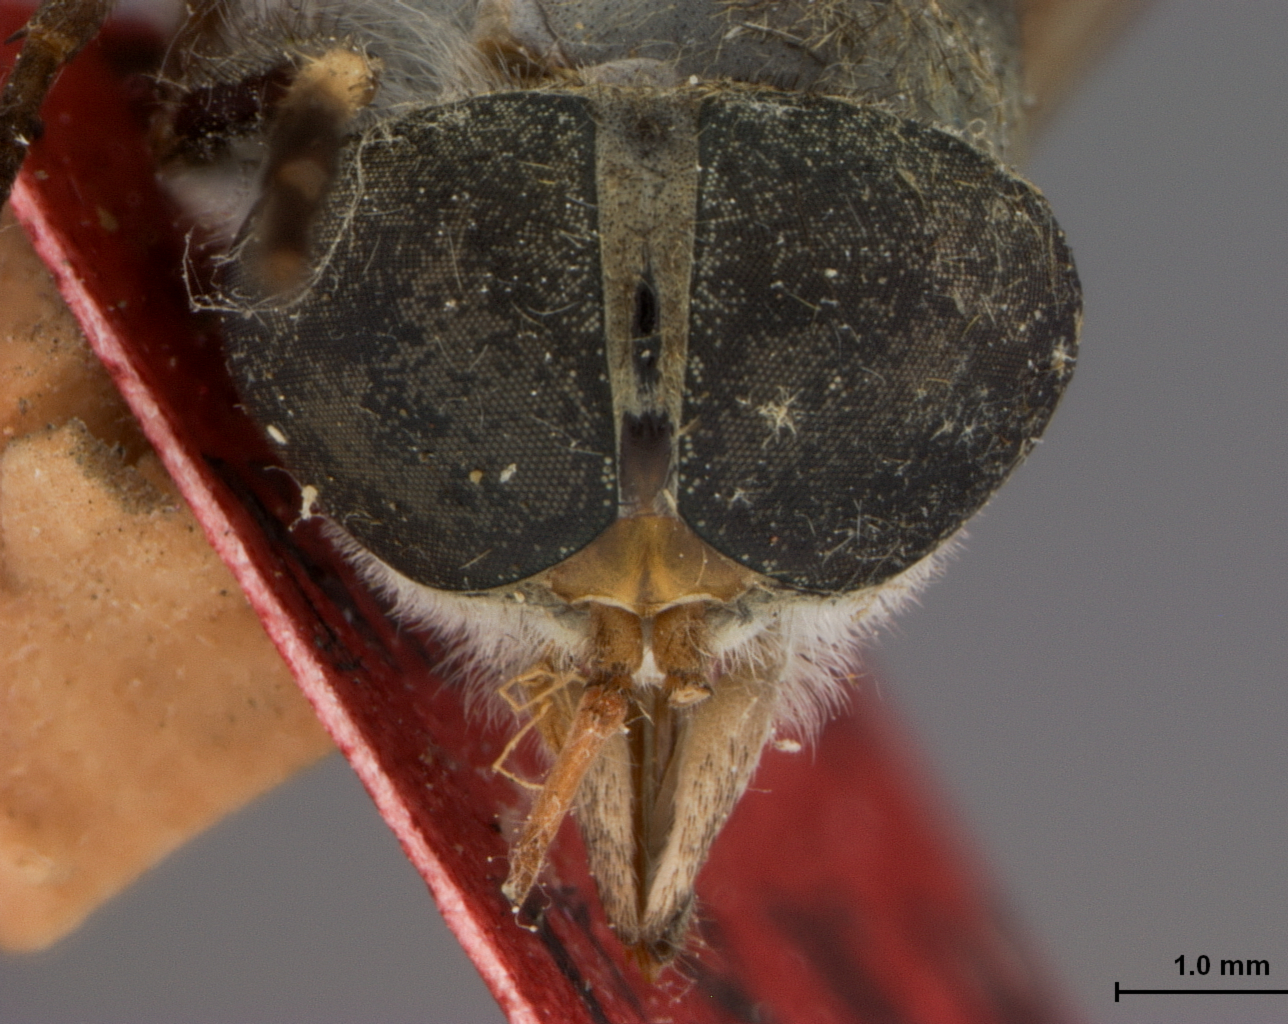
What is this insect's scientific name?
Tabanus humilis
